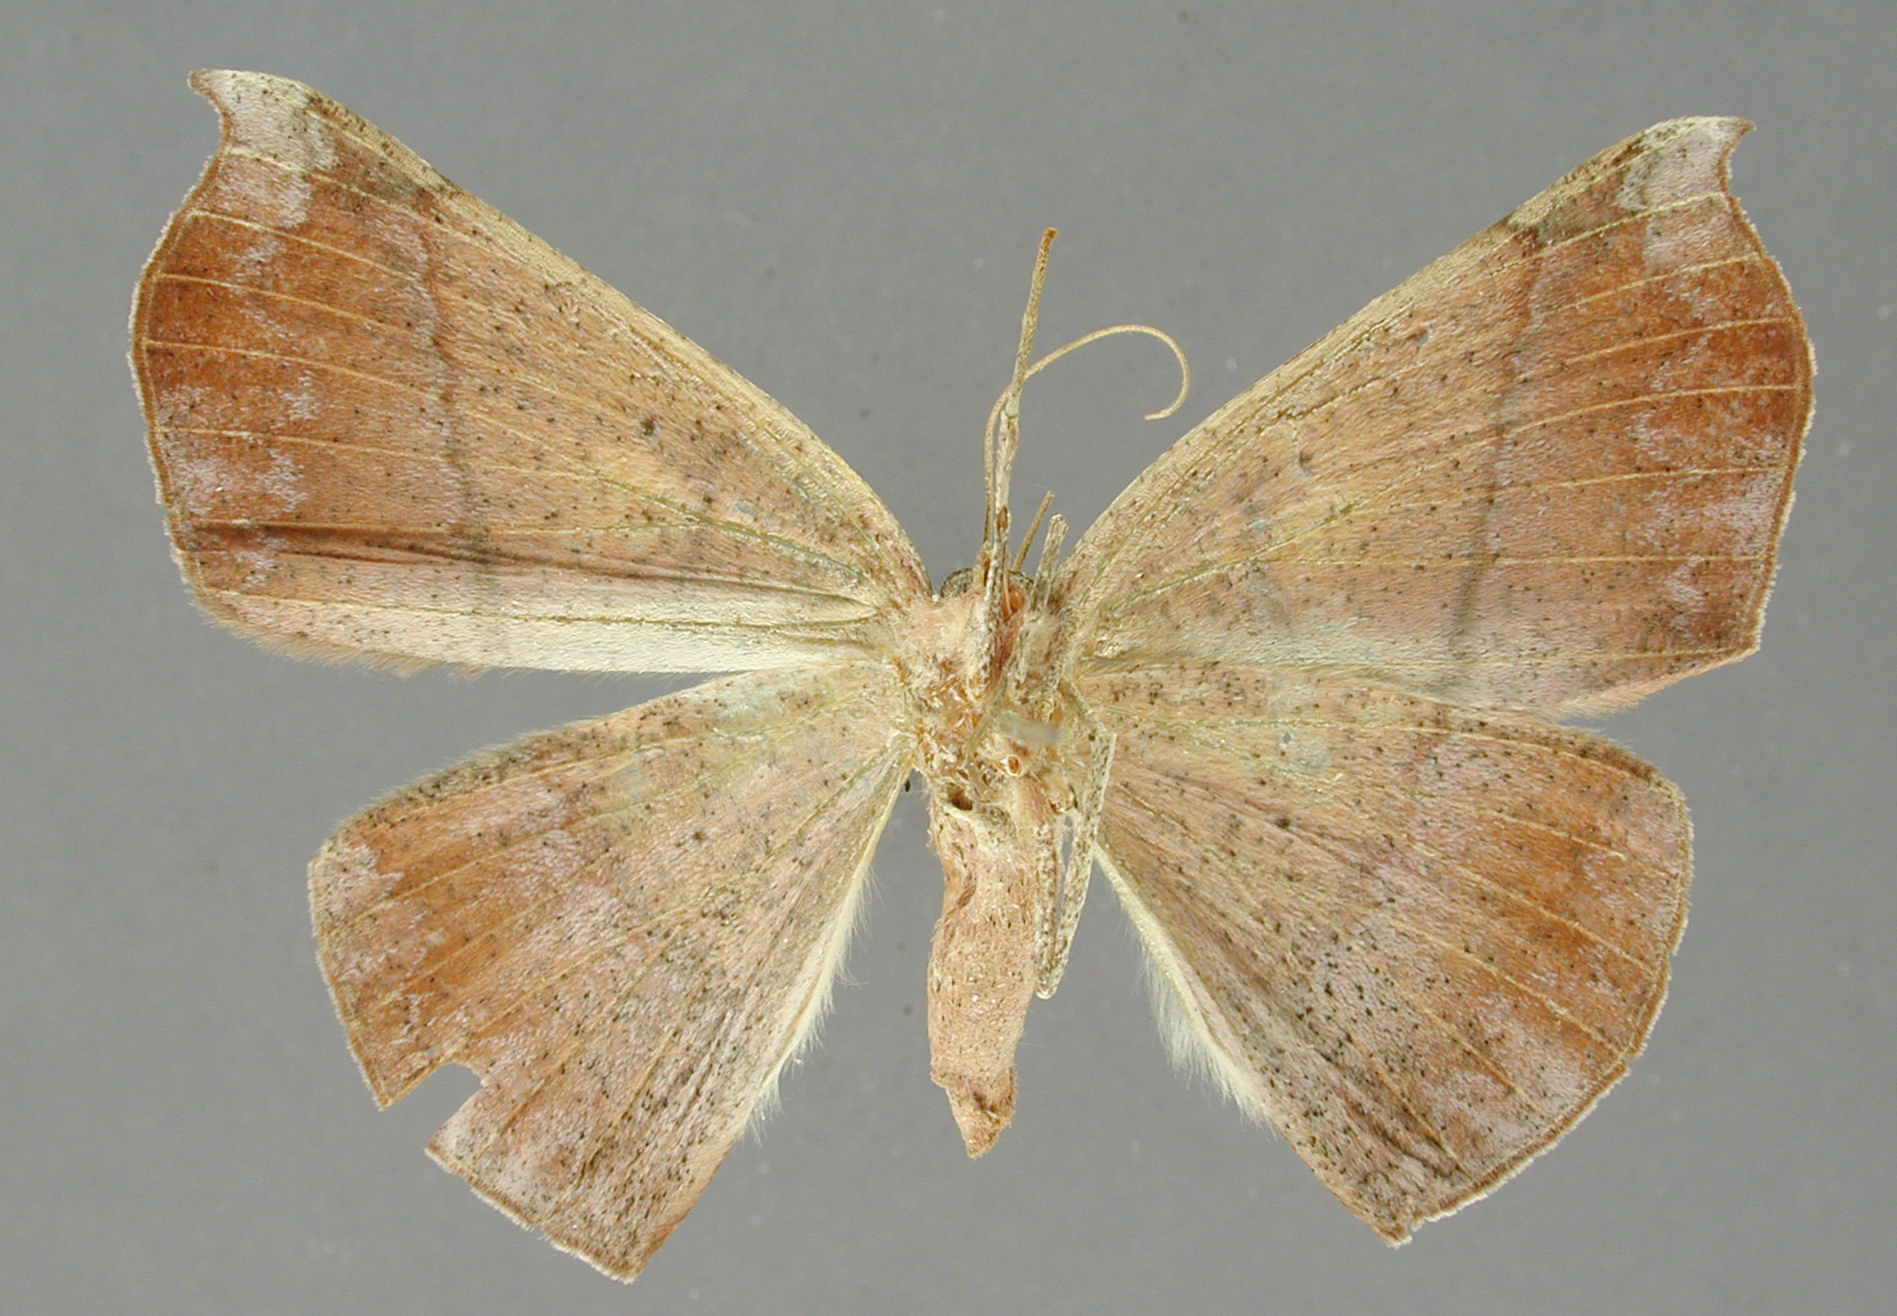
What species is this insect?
Herbita medama
